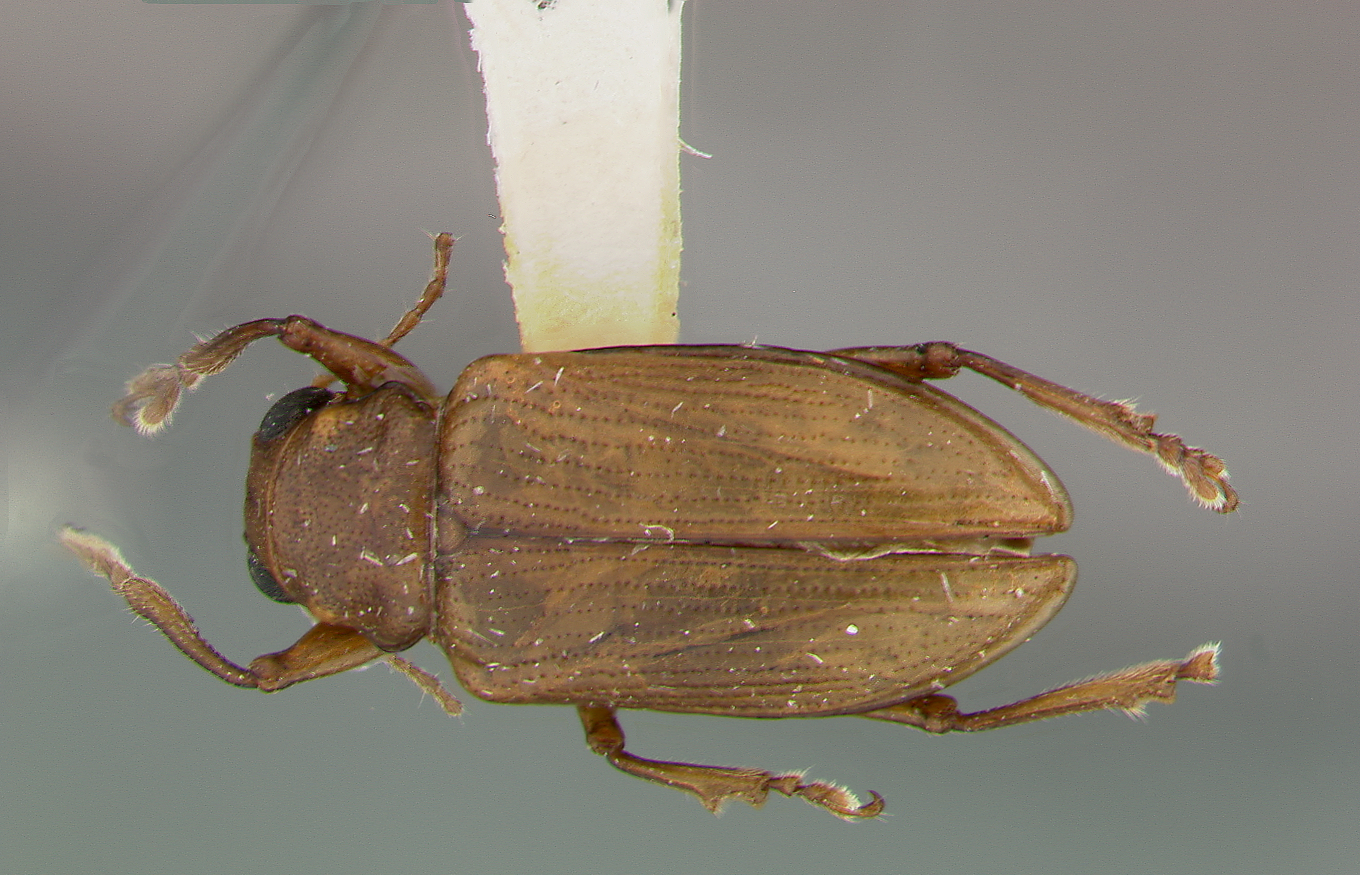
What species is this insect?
Metachroma cavicolle
